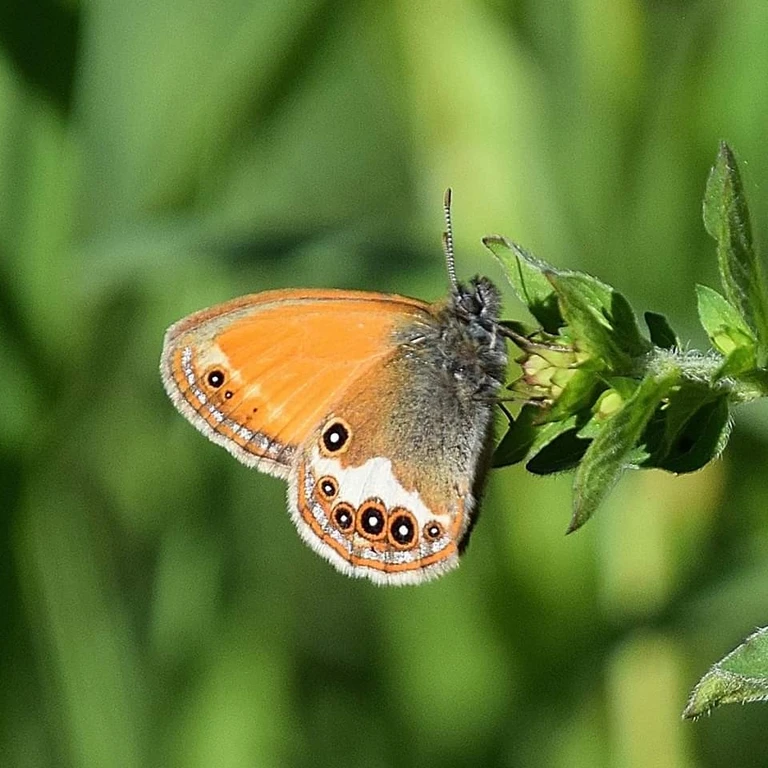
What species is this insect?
Coenonympha arcania
